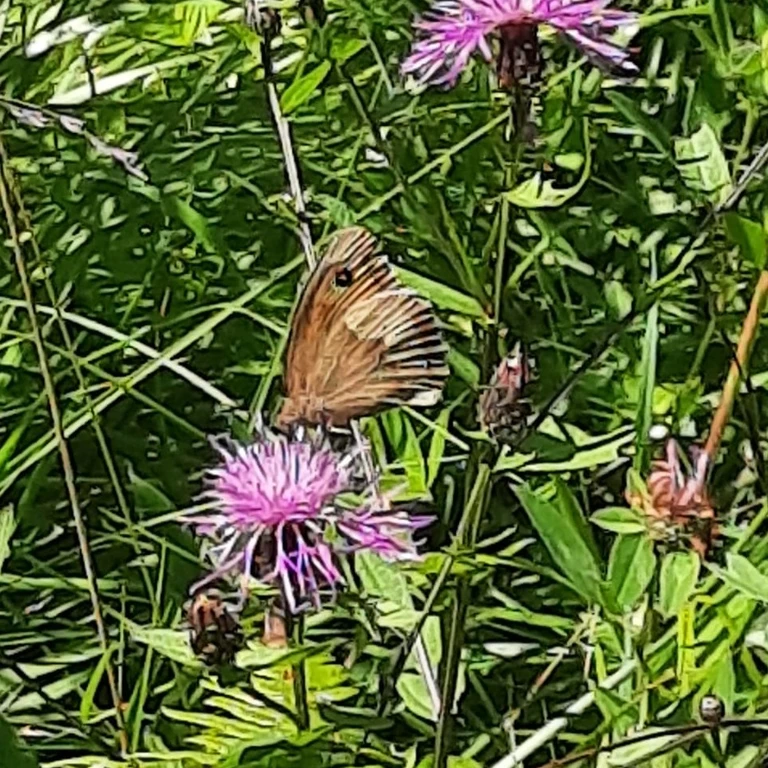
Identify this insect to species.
Maniola jurtina
